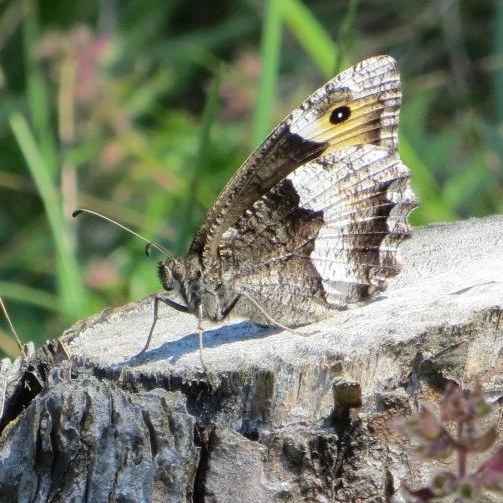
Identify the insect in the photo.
Hipparchia alcyone
